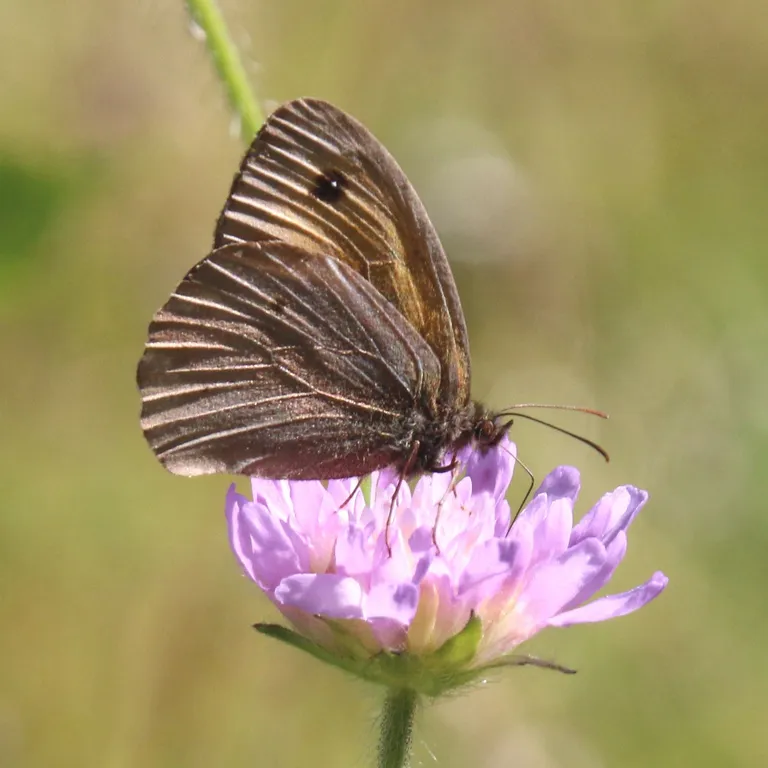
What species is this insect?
Maniola jurtina
